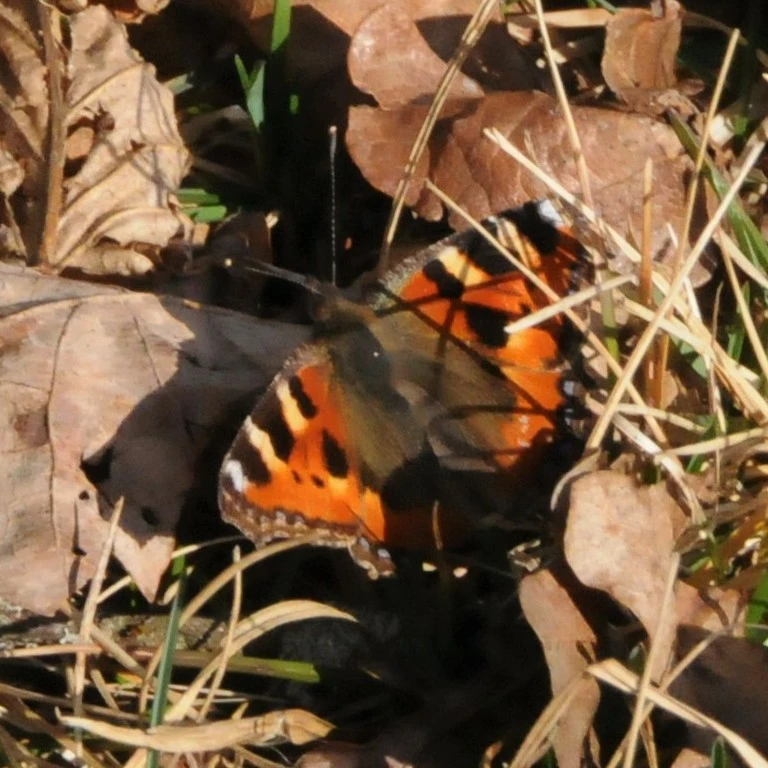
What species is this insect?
Aglais urticae
